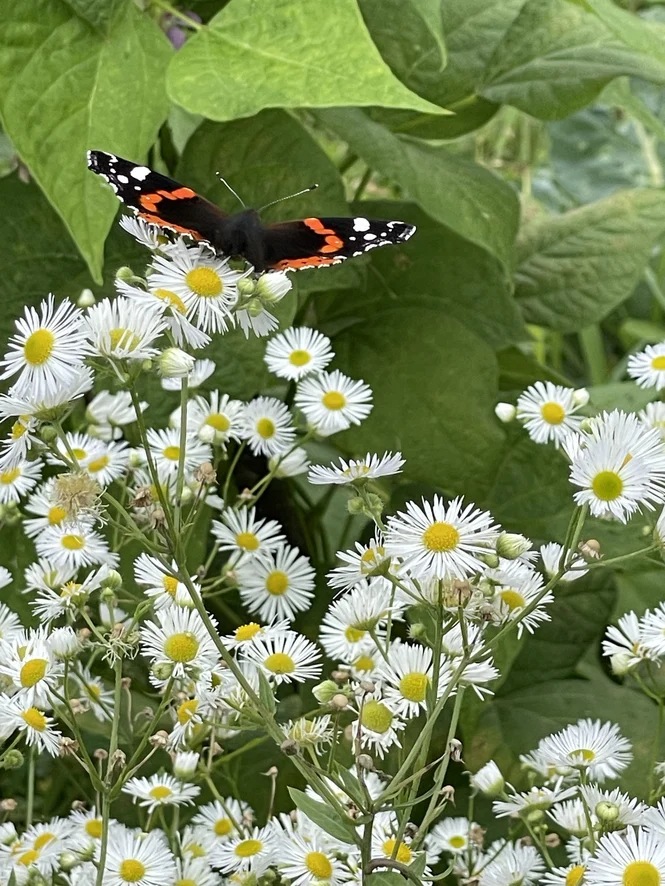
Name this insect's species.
Vanessa atalanta
